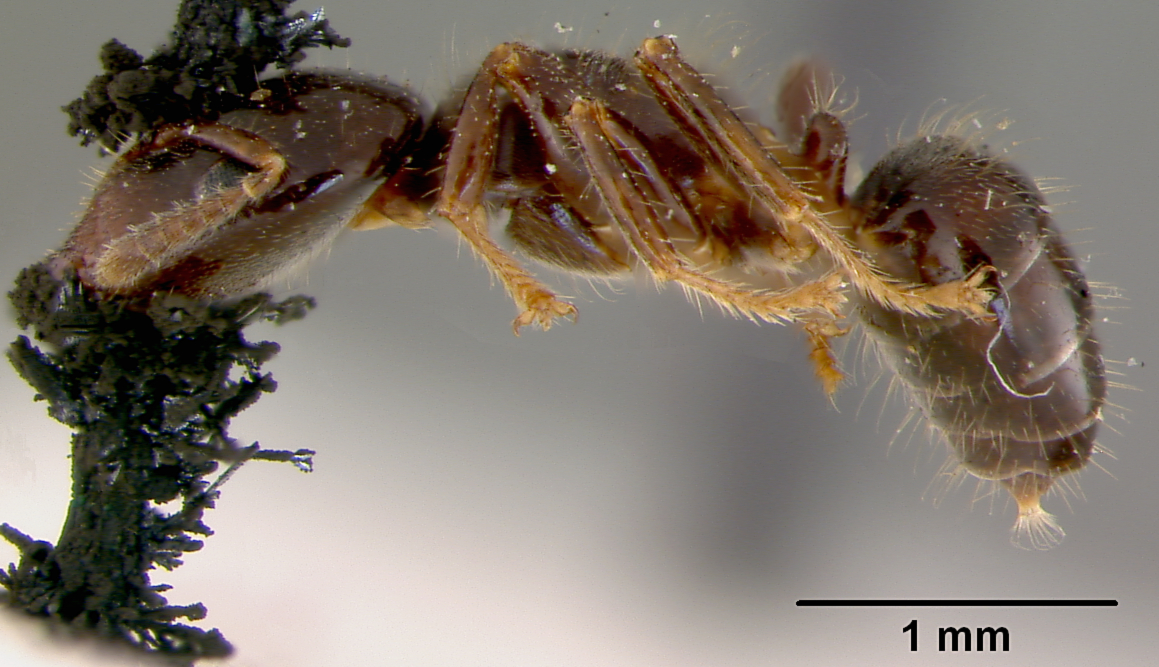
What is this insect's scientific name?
Aphomomyrmex hewitti
